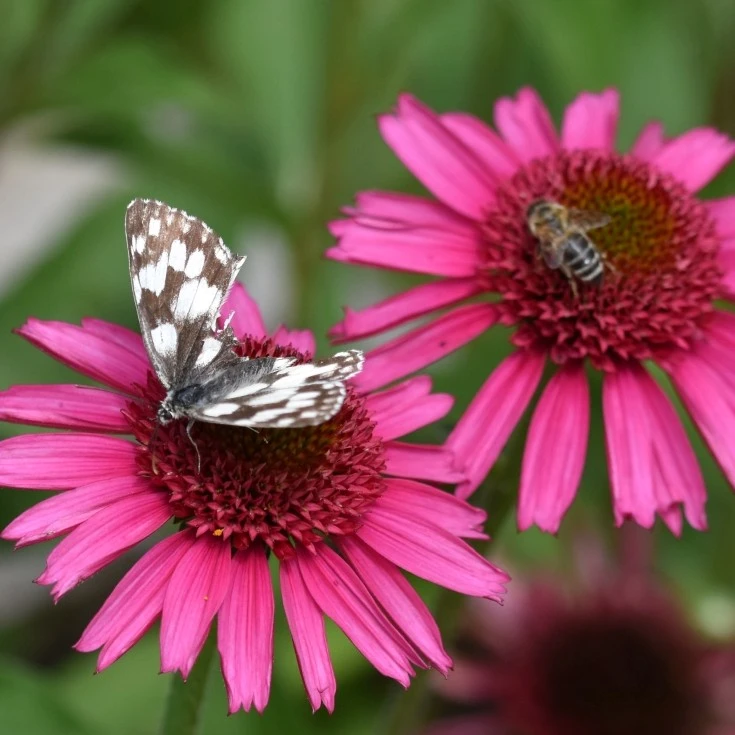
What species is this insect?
Melanargia galathea
